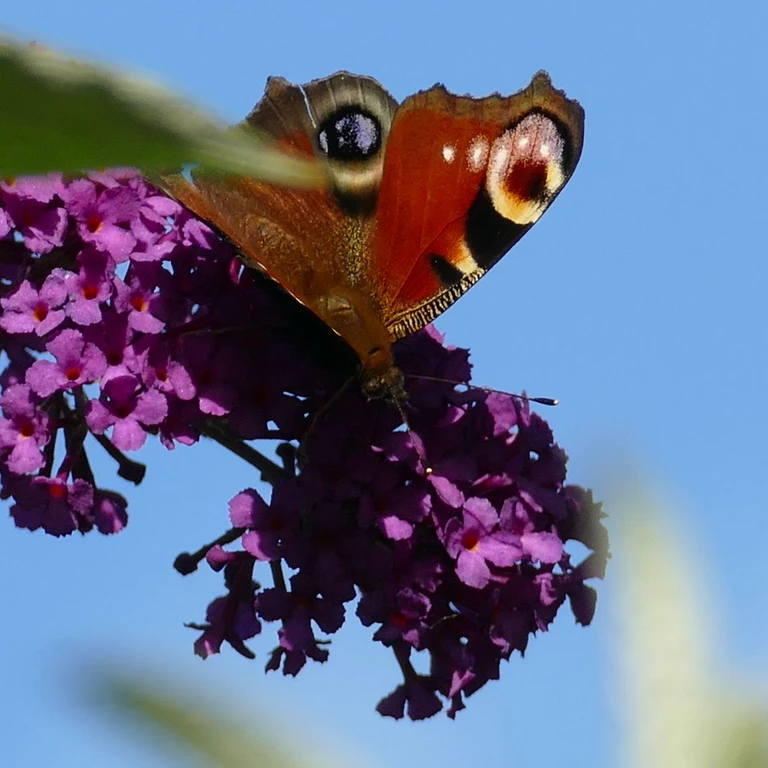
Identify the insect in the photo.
Aglais io
